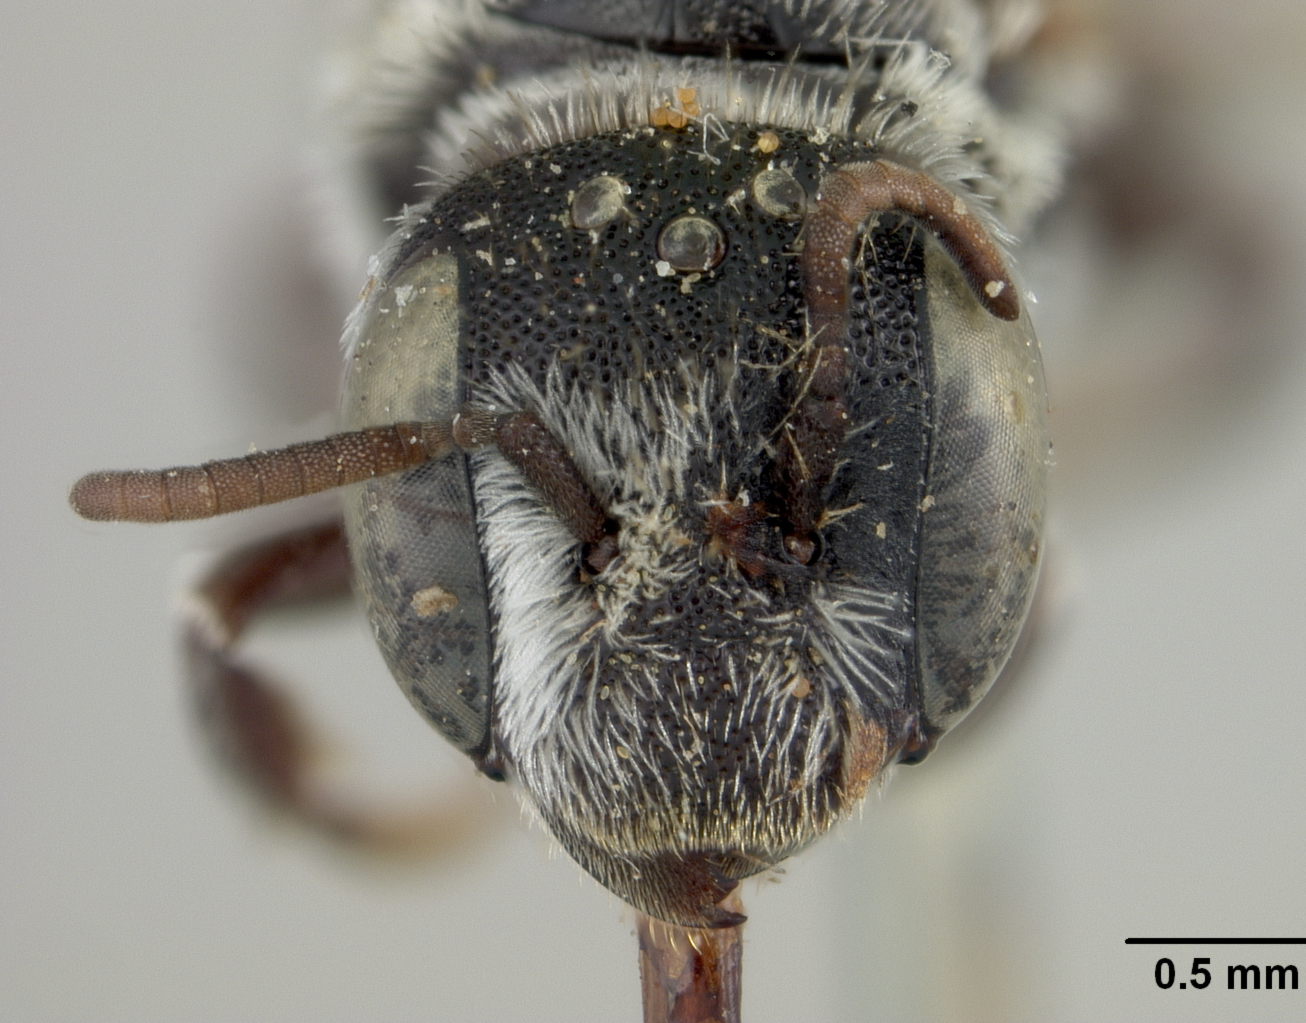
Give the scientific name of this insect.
Heriades cactorum
